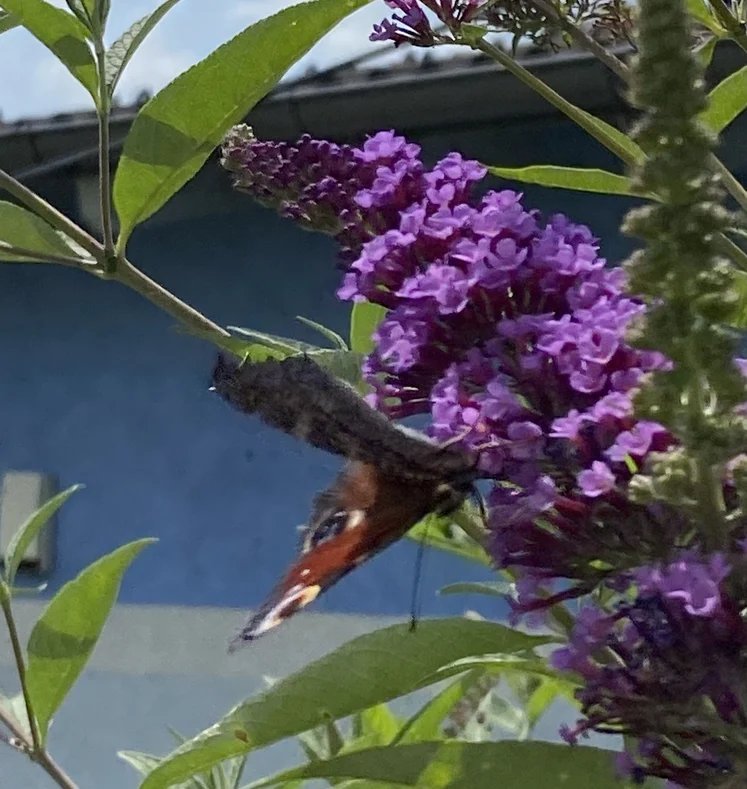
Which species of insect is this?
Aglais io
